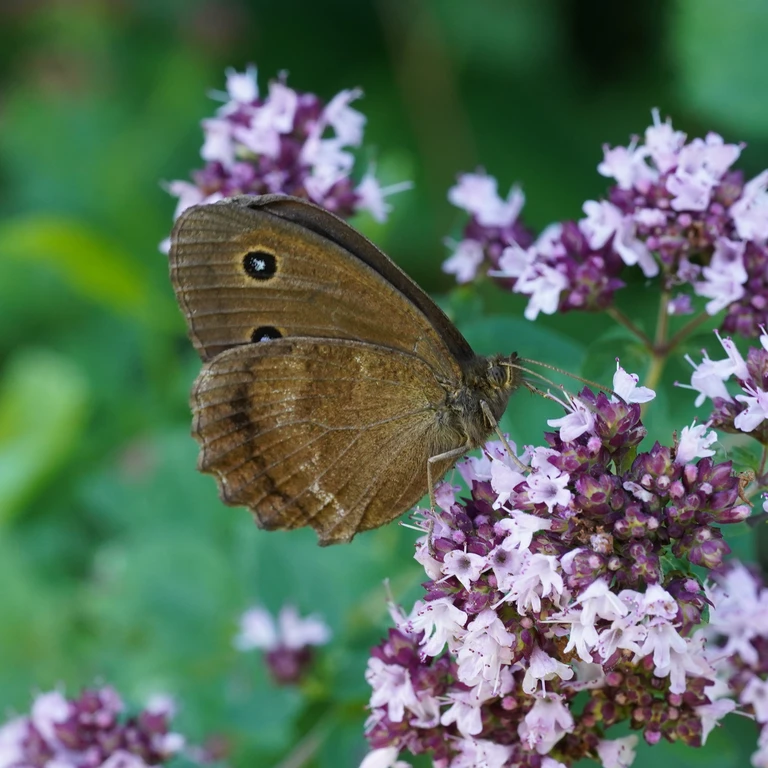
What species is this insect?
Minois dryas
